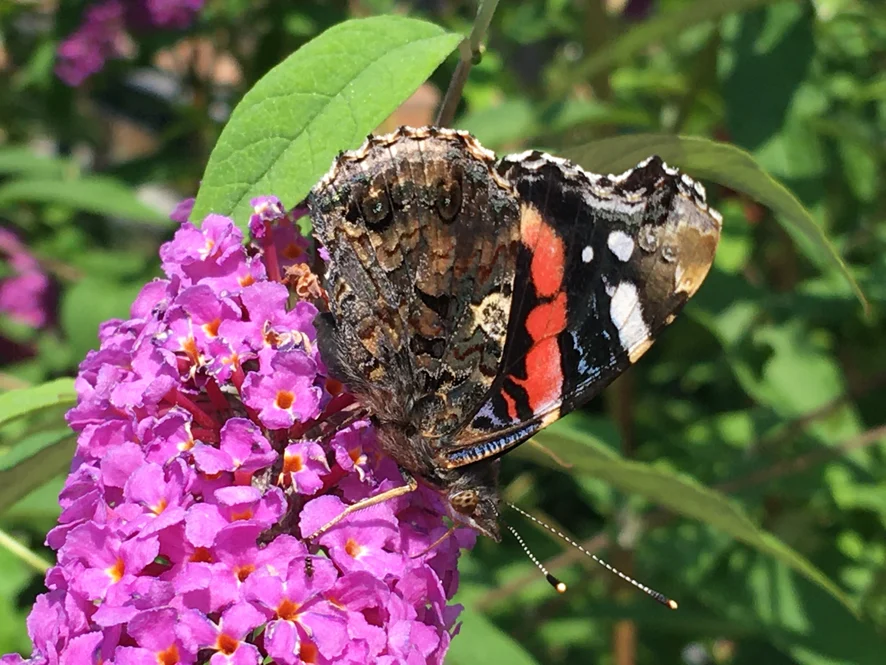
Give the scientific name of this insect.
Vanessa atalanta
